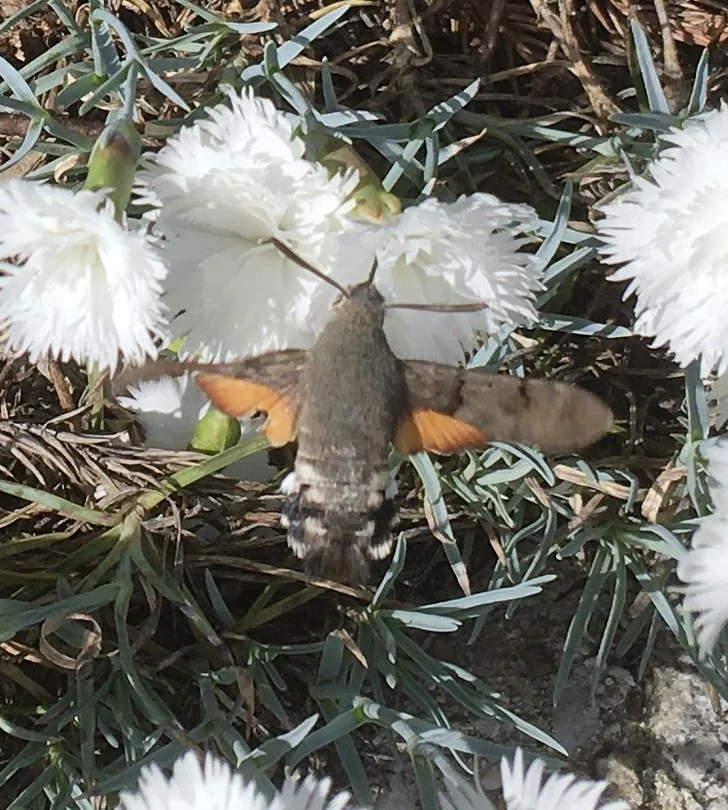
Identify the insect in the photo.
Macroglossum stellatarum
